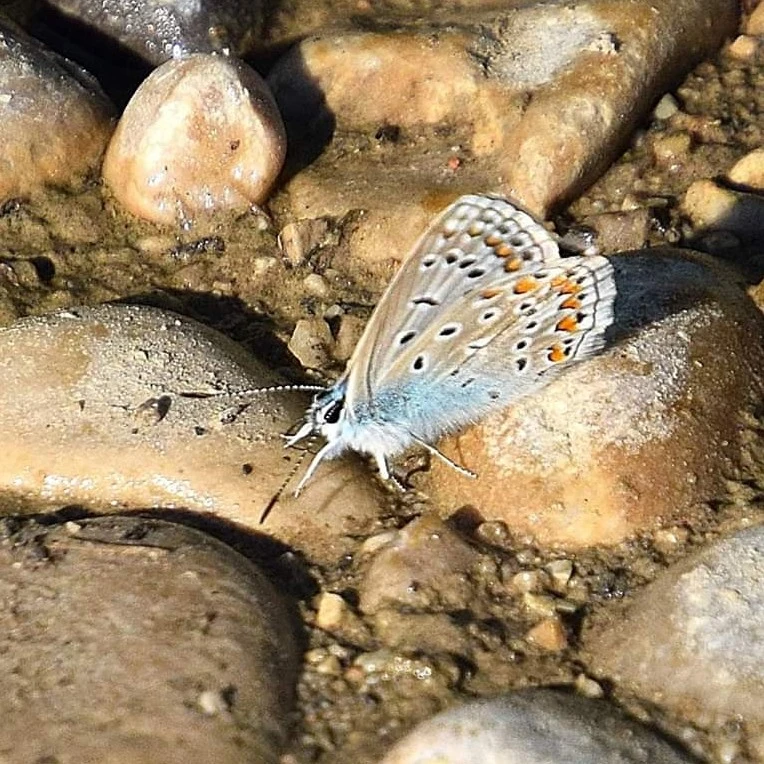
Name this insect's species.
Polyommatus icarus
